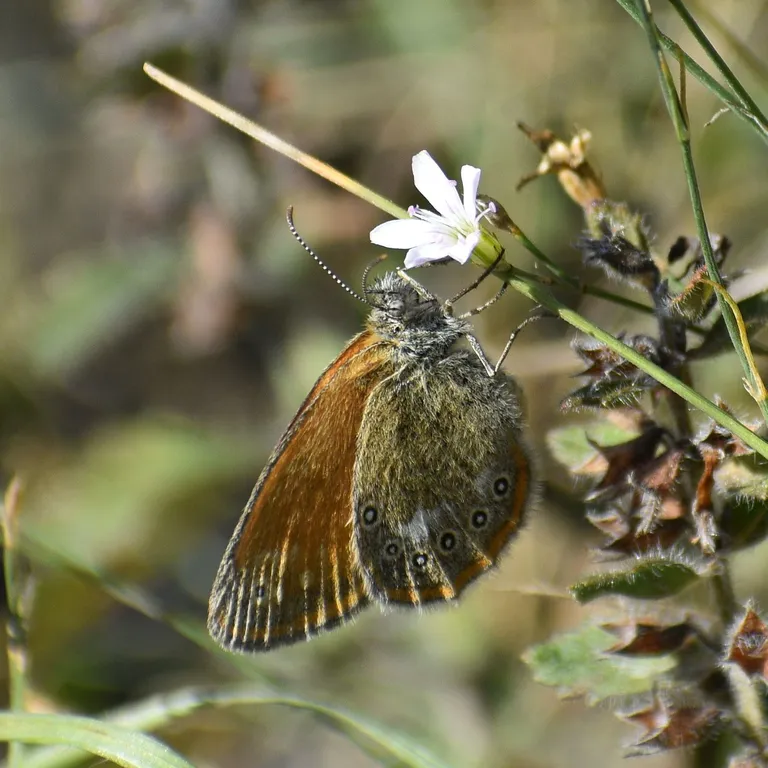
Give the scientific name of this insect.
Coenonympha glycerion (also Coenonympha iphis)
